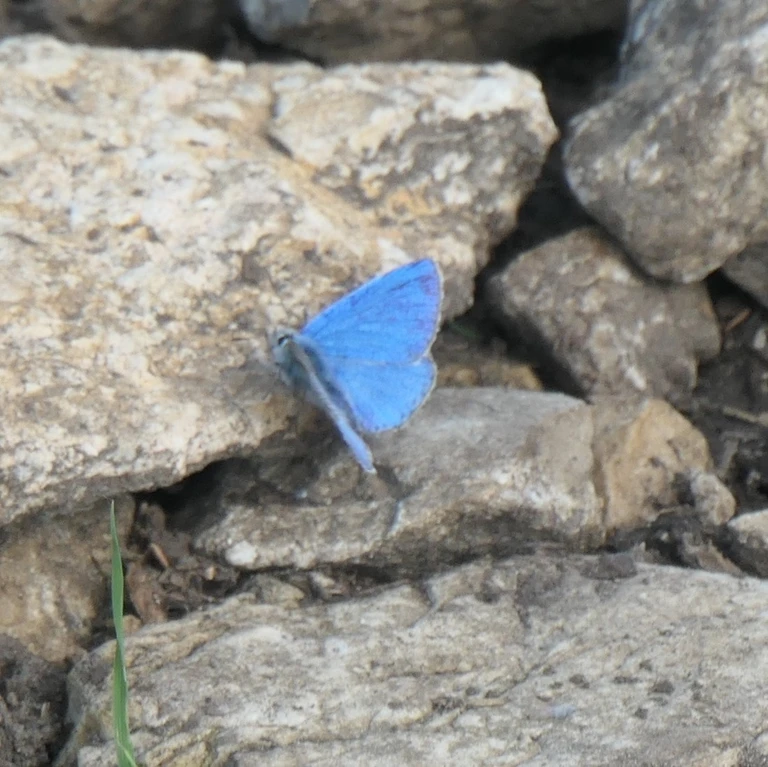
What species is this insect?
Lysandra bellargus
